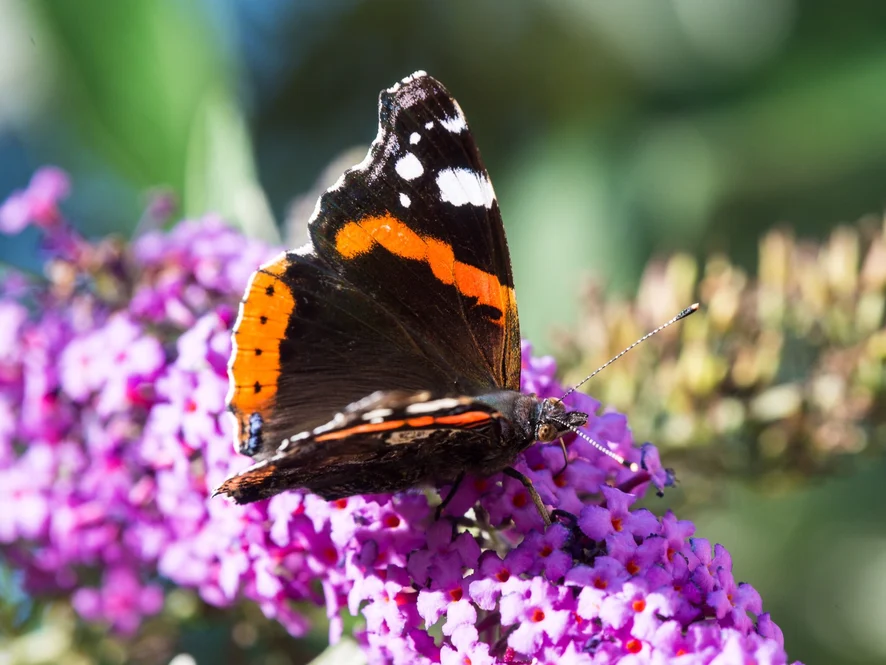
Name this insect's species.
Vanessa atalanta
